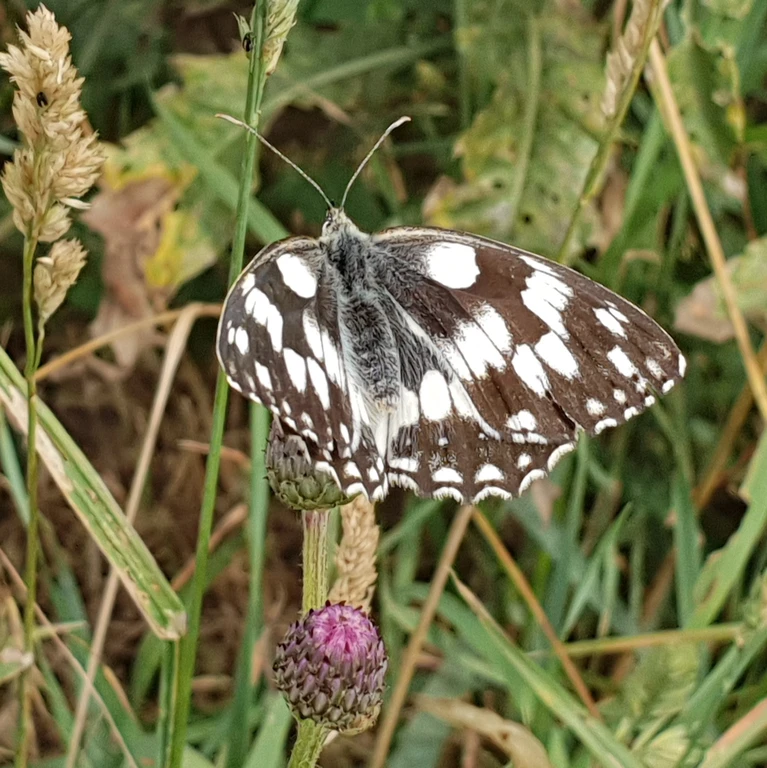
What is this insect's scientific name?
Melanargia galathea
